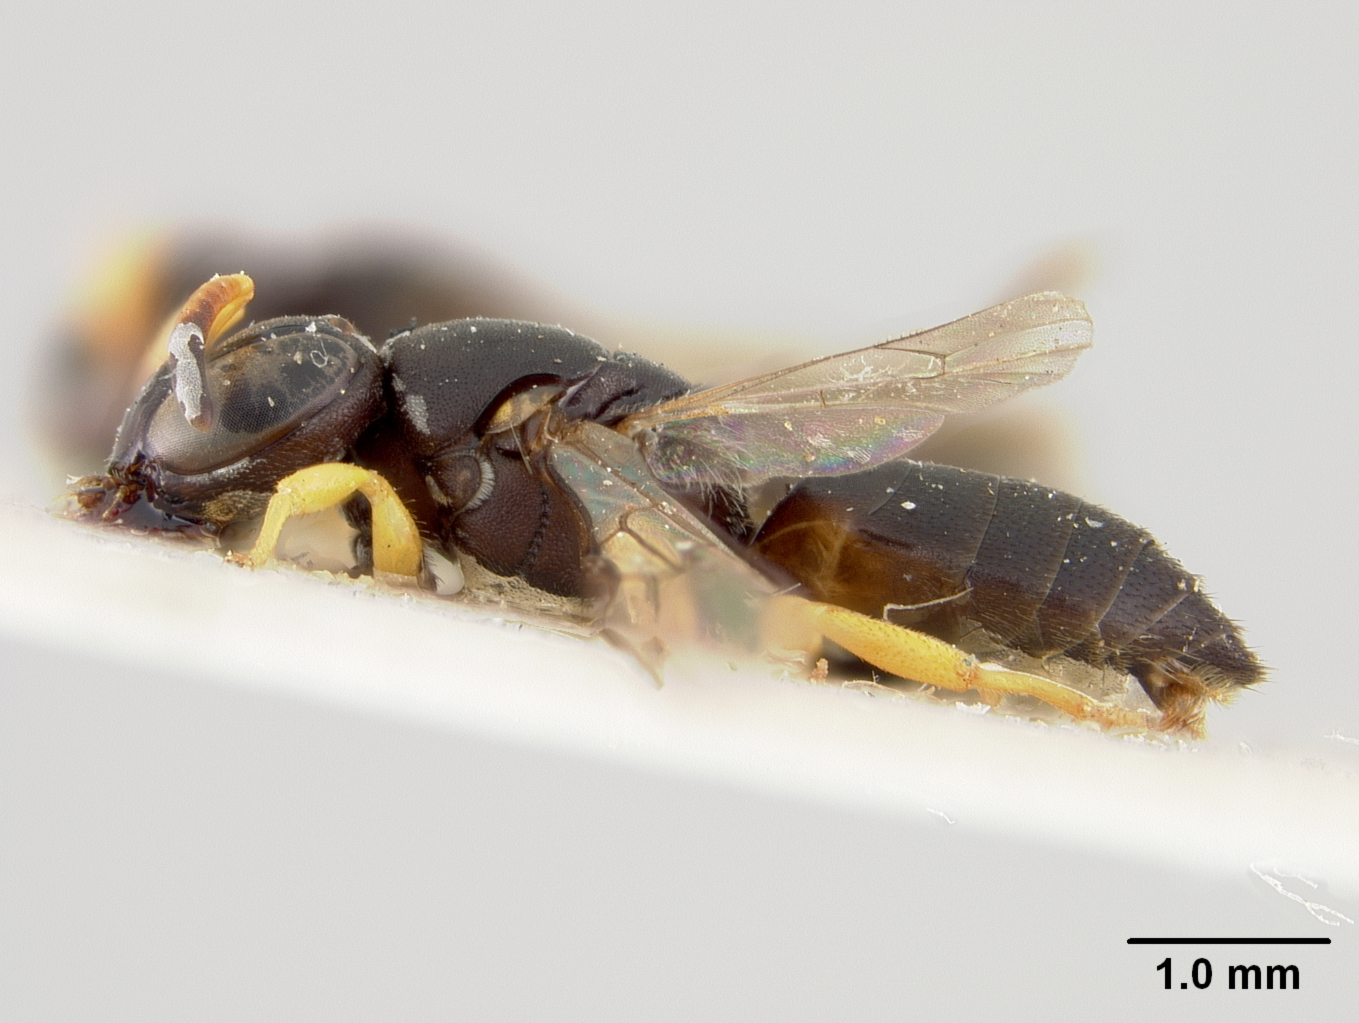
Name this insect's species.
Pachyprosopis angophorae
